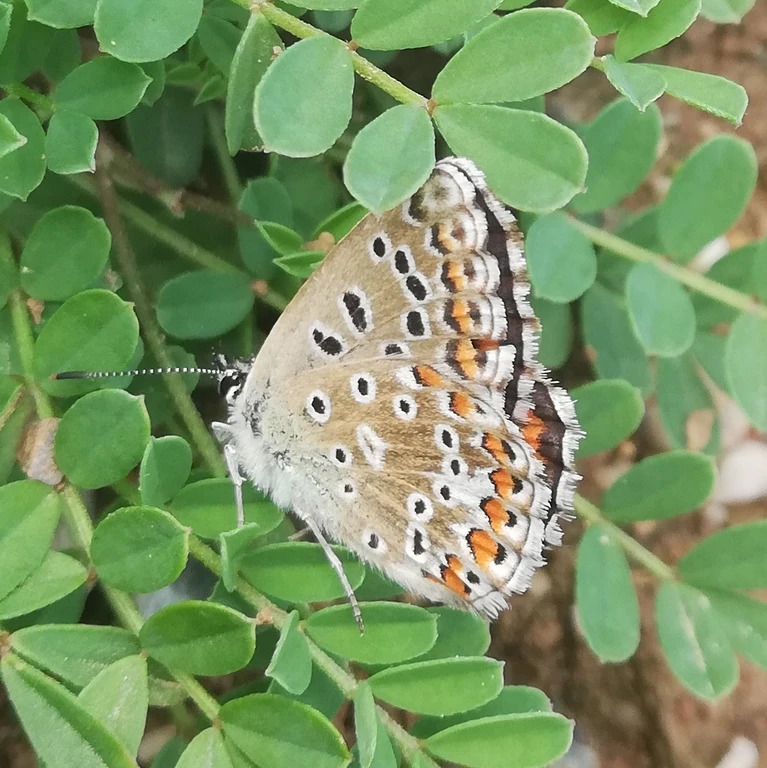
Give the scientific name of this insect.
Lysandra bellargus
